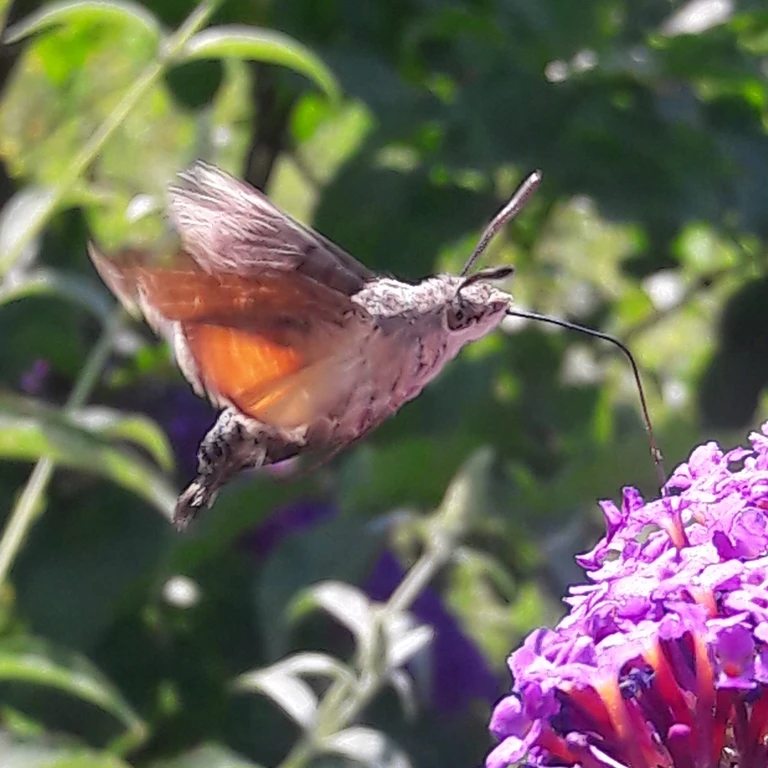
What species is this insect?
Macroglossum stellatarum
